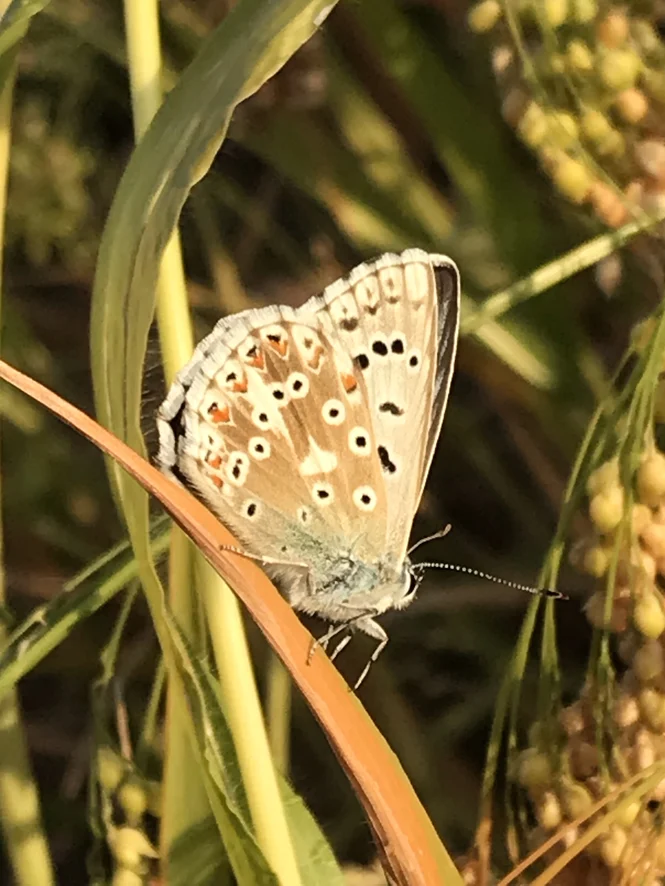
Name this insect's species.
Lysandra coridon
